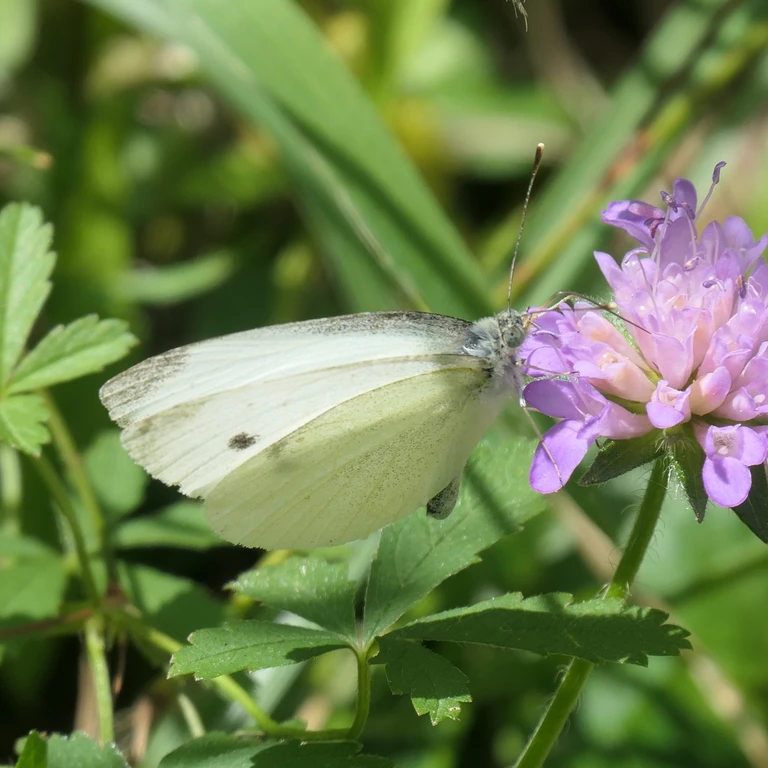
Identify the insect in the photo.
Pieris rapae
